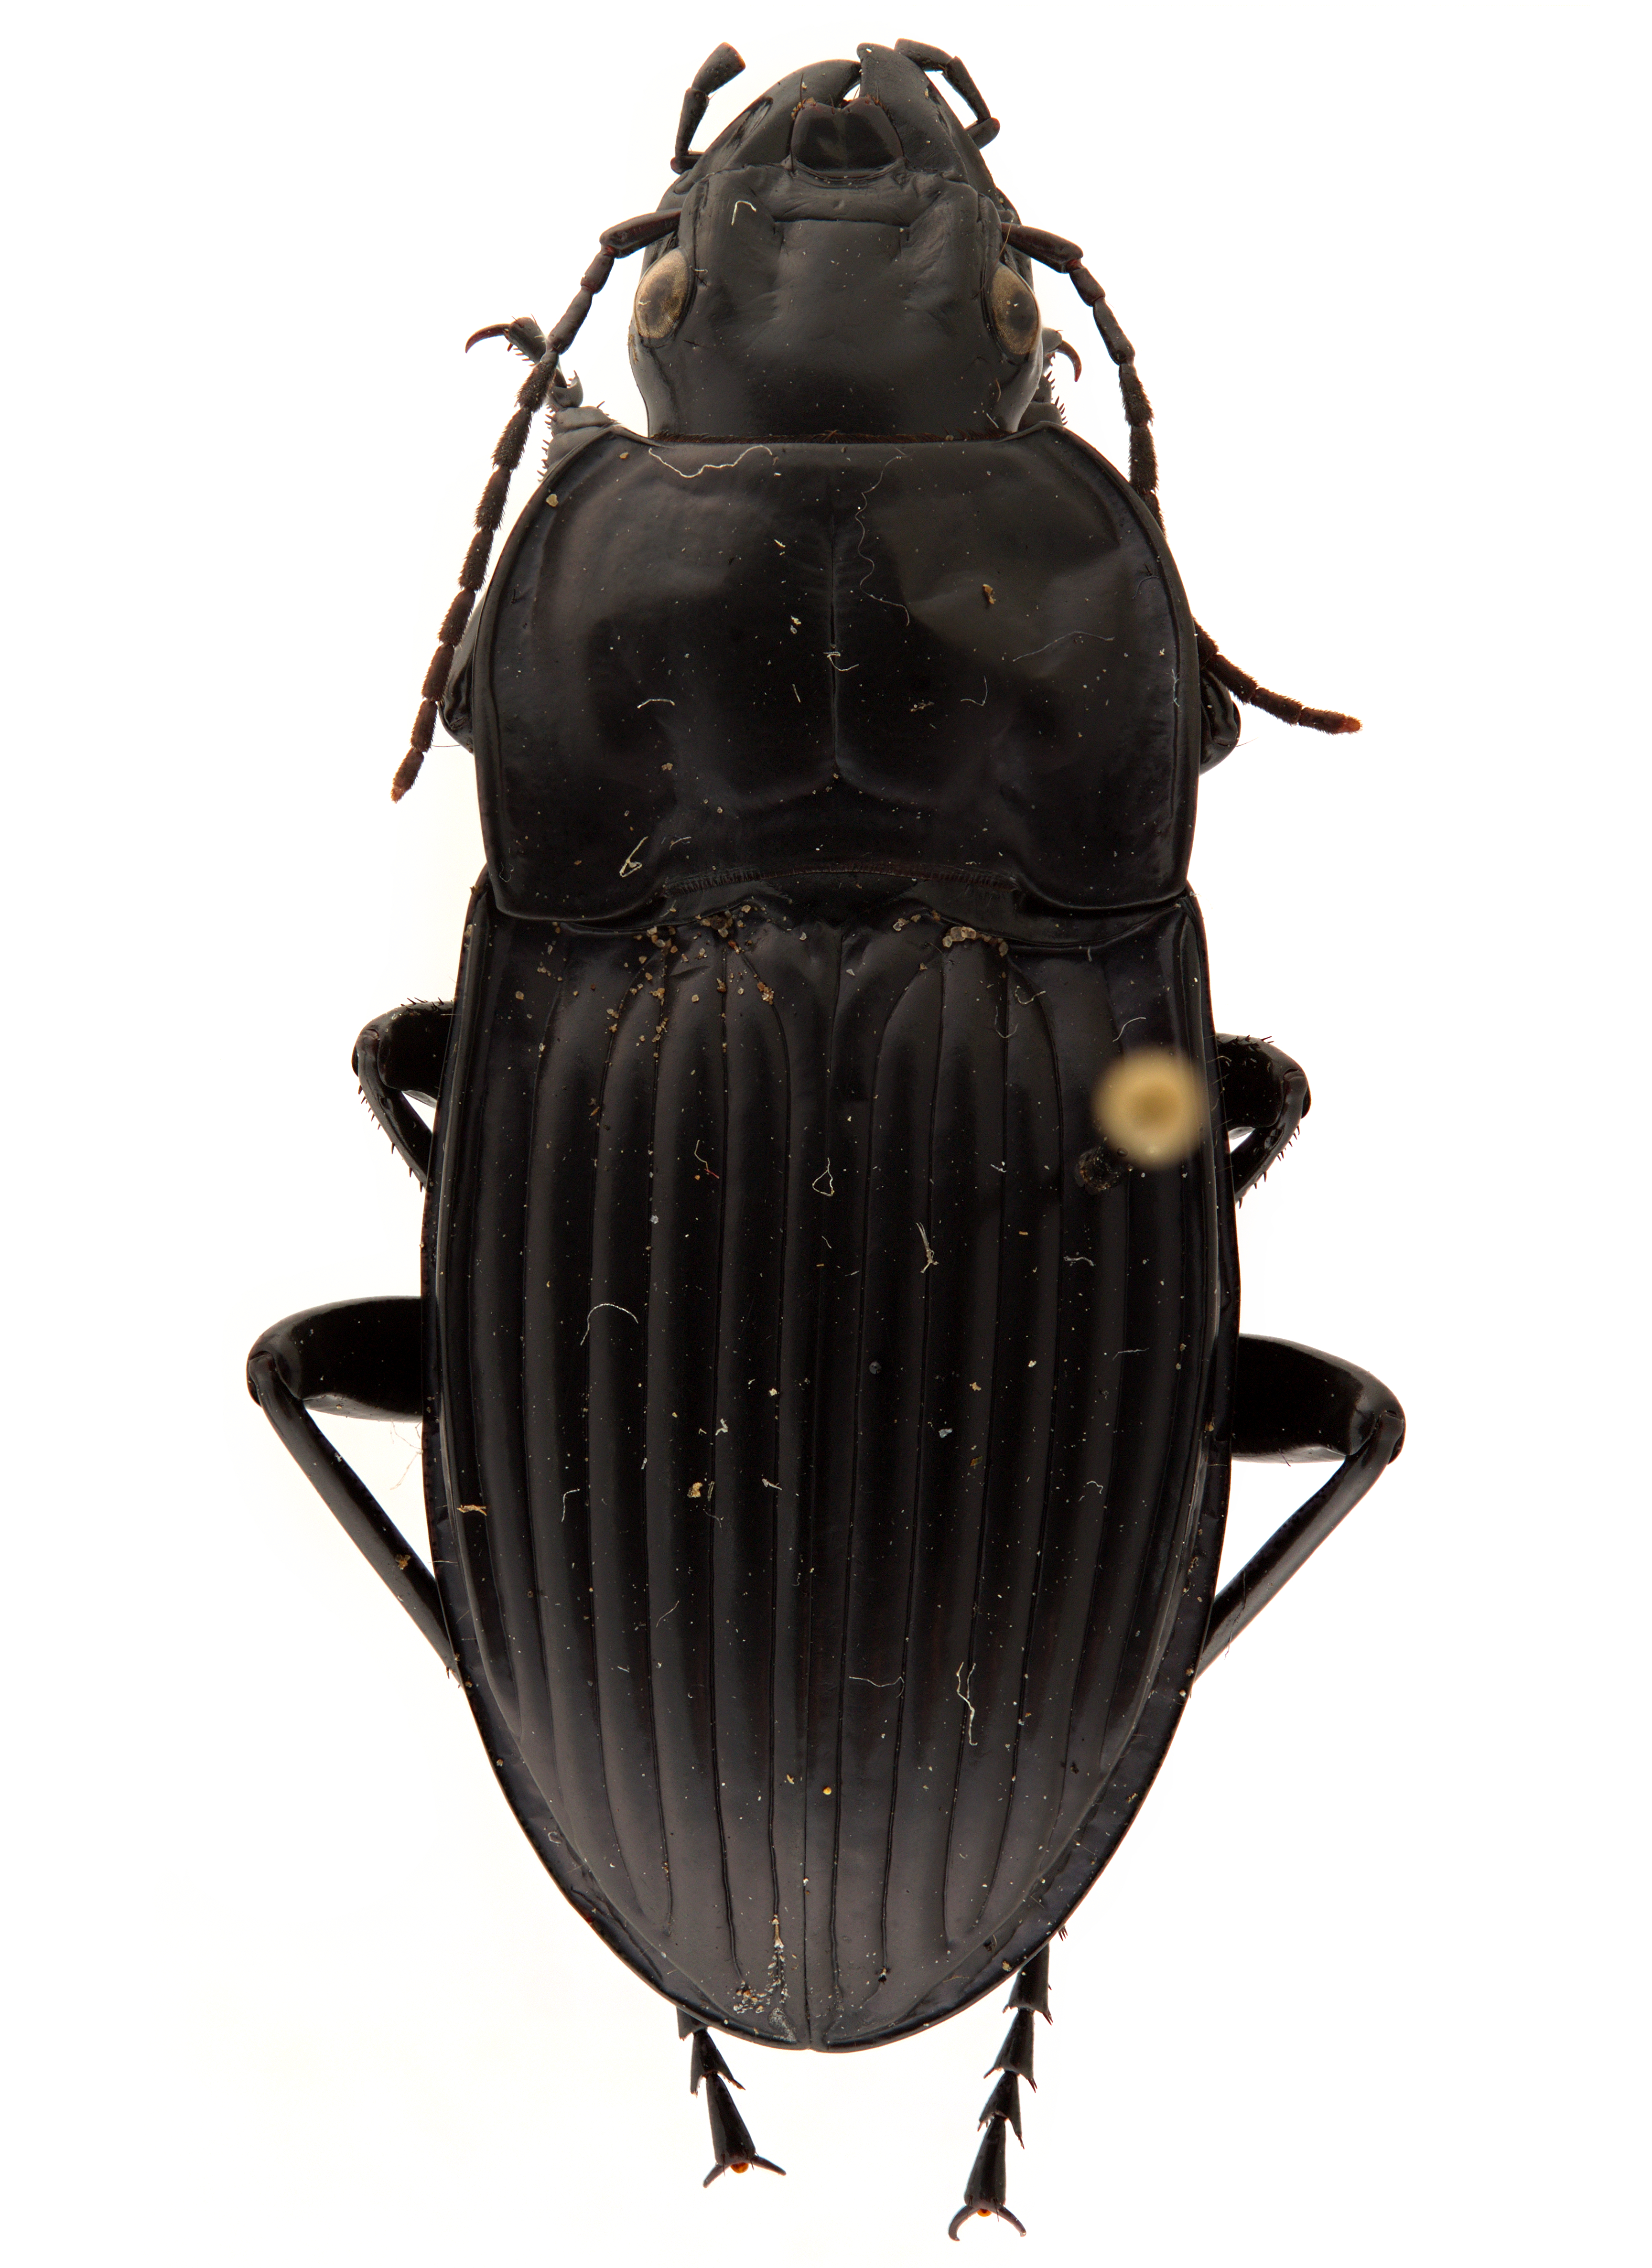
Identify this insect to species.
Dicaelus costatus
